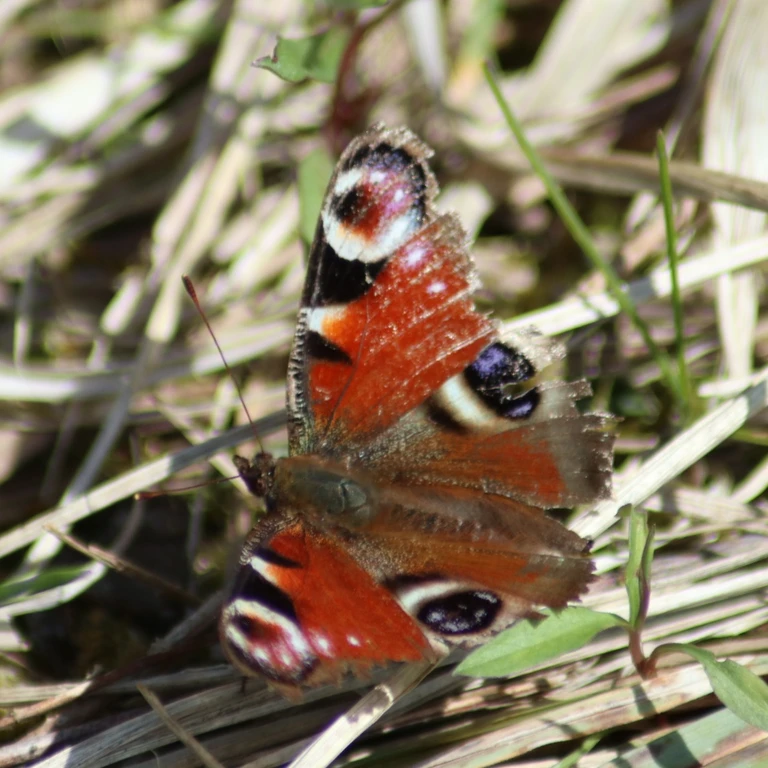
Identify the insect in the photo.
Aglais io
